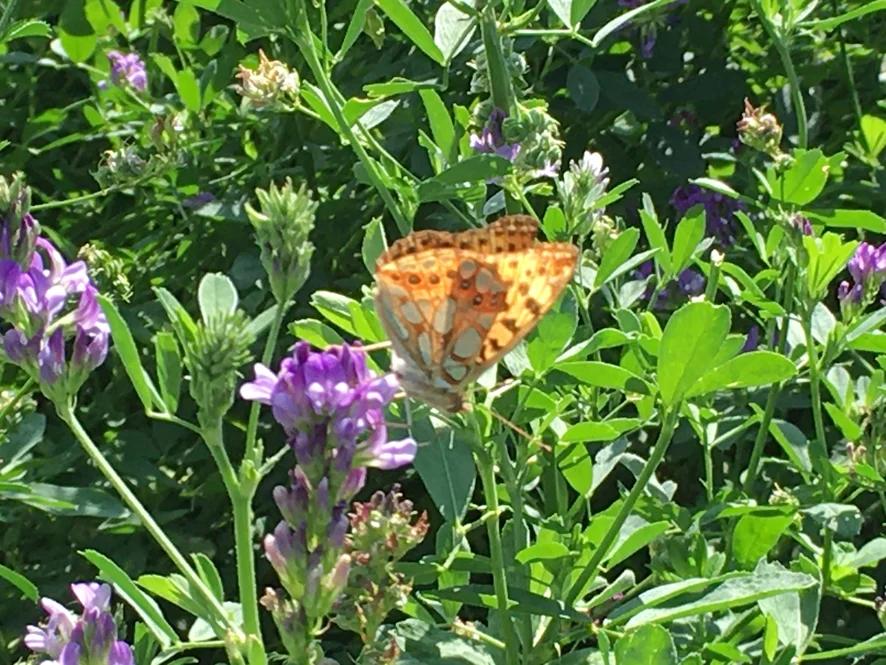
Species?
Issoria lathonia
